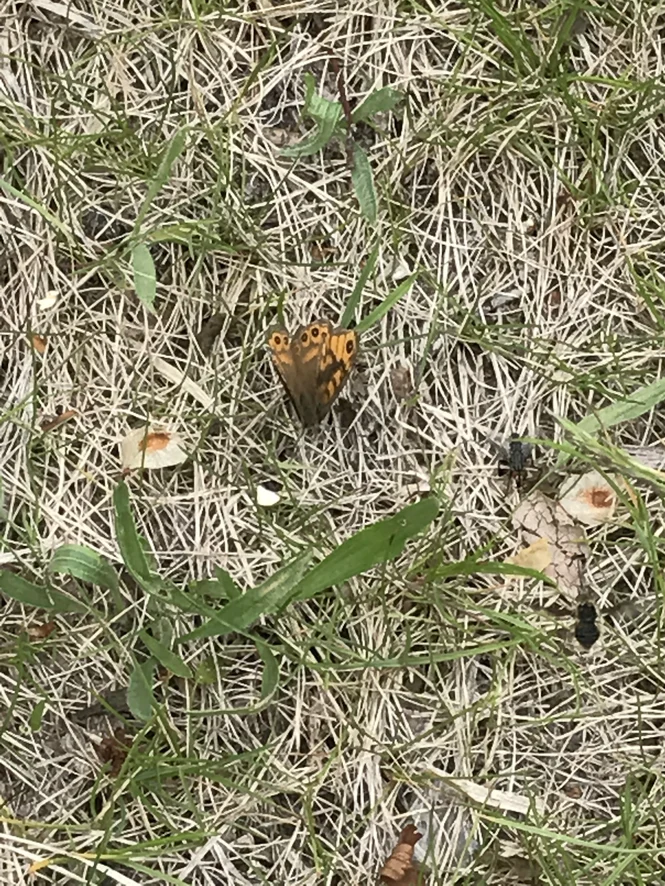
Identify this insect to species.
Lasiommata megera (also Pararge megera)
